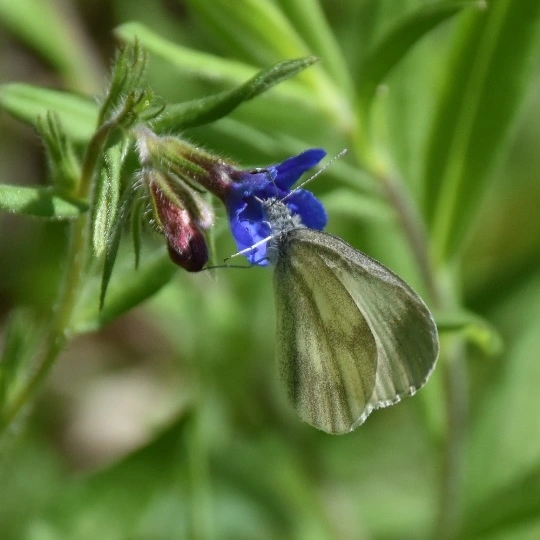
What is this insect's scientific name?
Leptidea sinapis/juvernica
